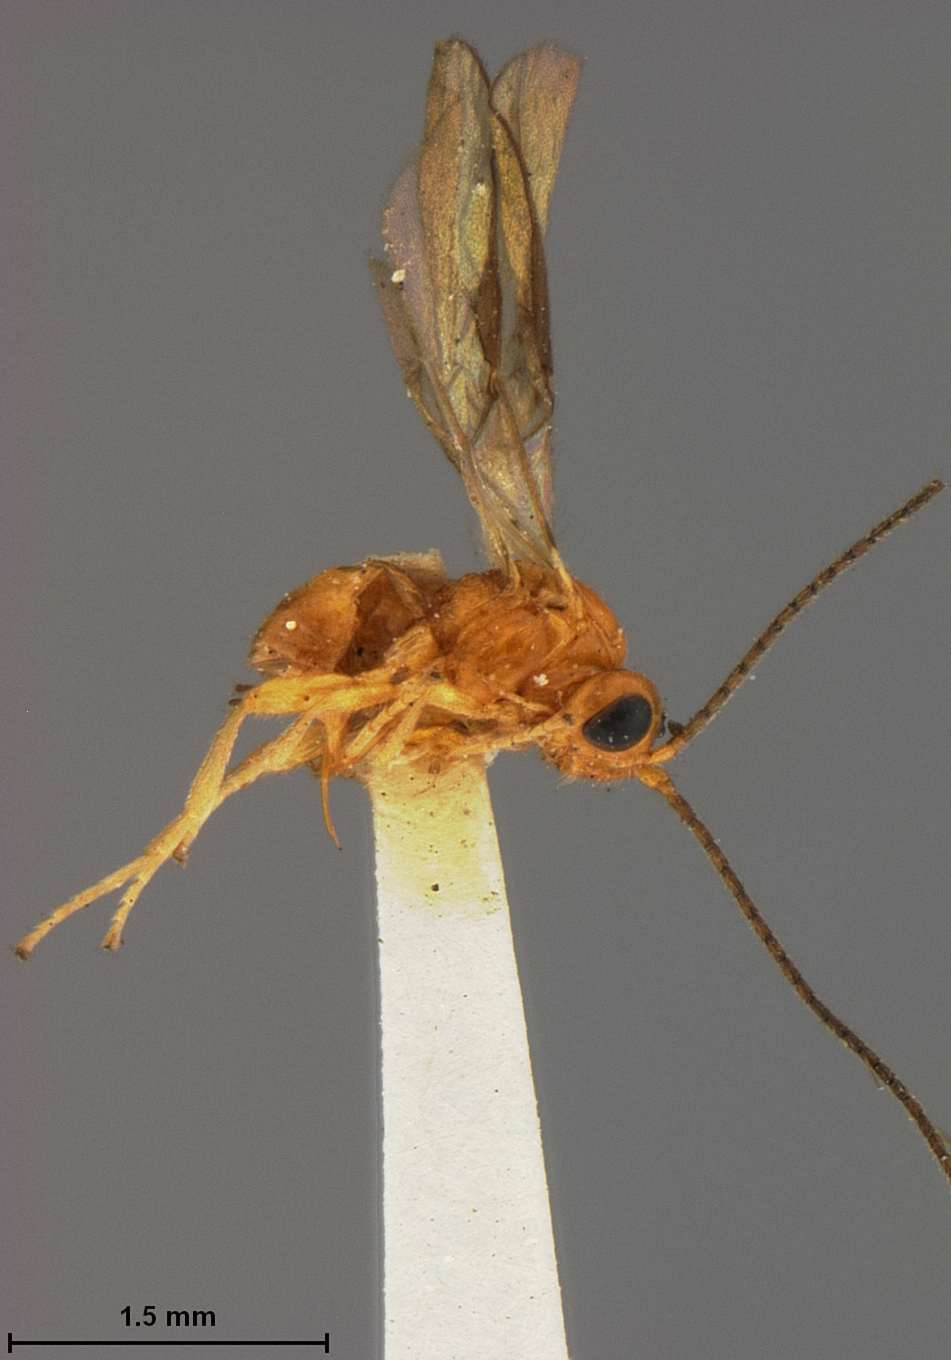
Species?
Opiusn diastatae
